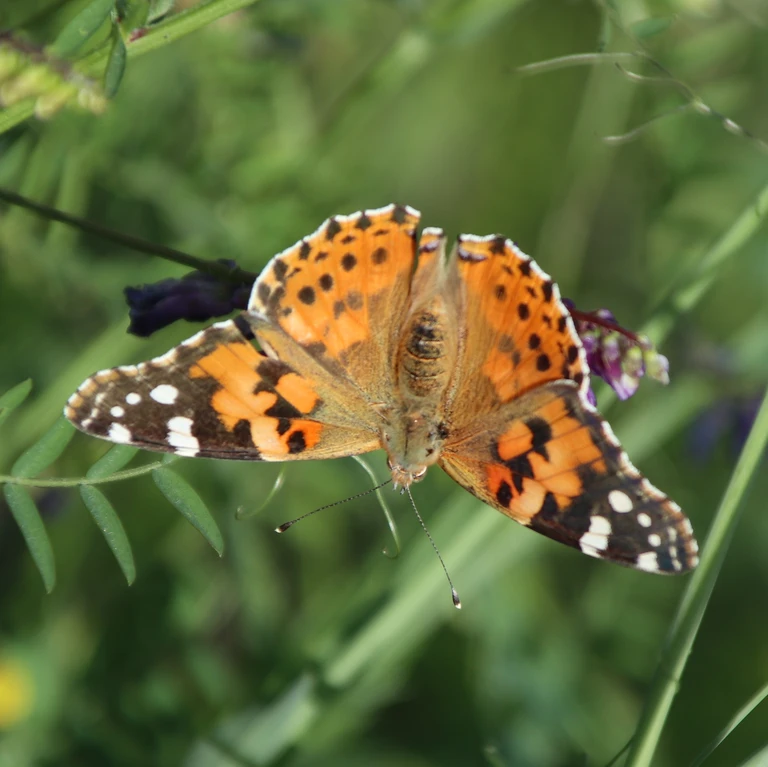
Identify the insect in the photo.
Vanessa cardui
